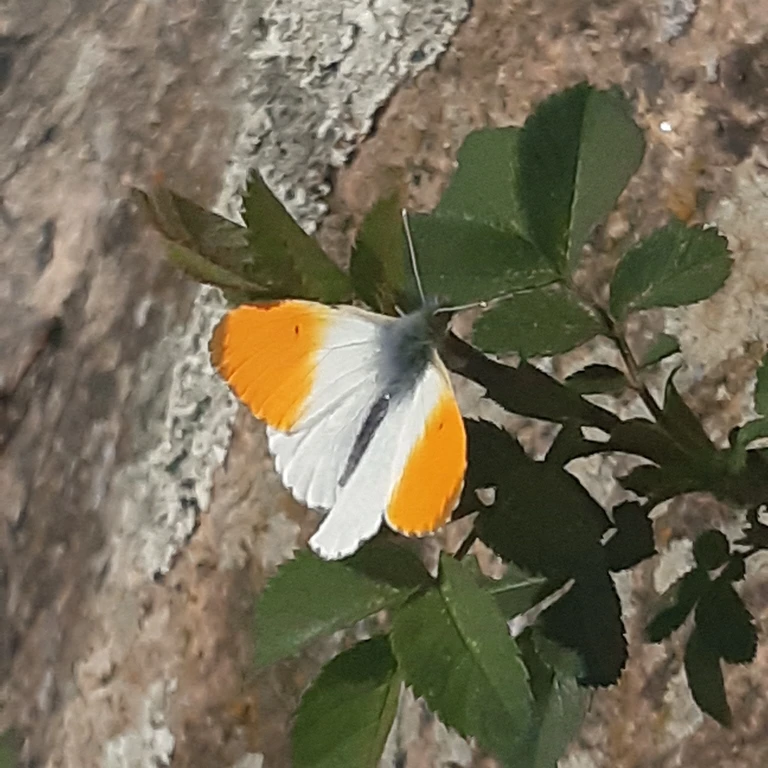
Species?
Anthocharis cardamines
